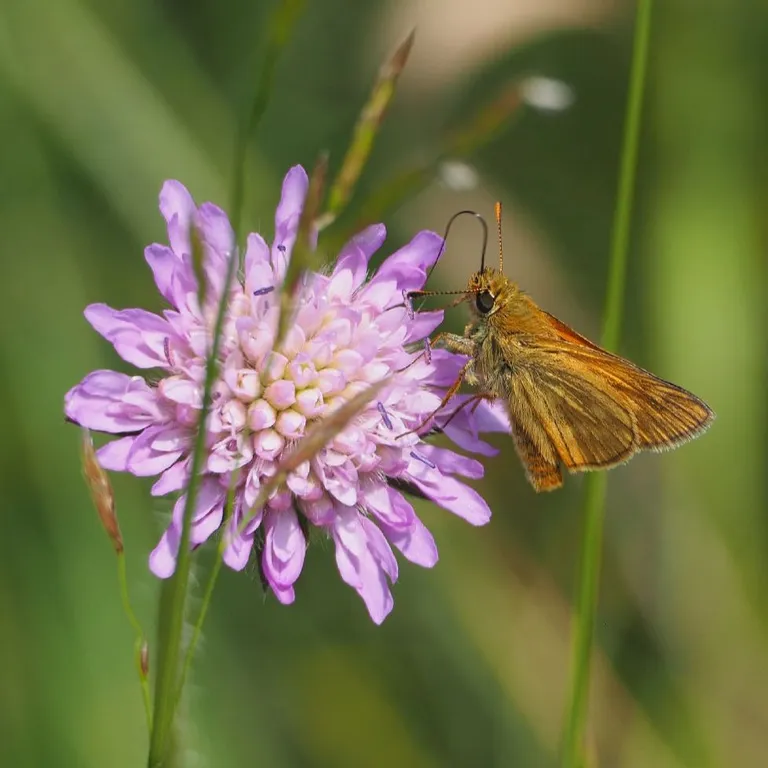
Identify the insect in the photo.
Ochlodes sylvanus (also Ochlodes venata)
